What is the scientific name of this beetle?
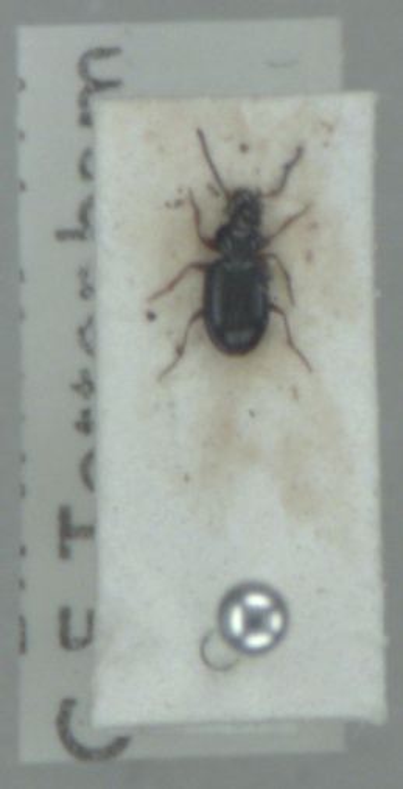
Bembidion gilvipes
